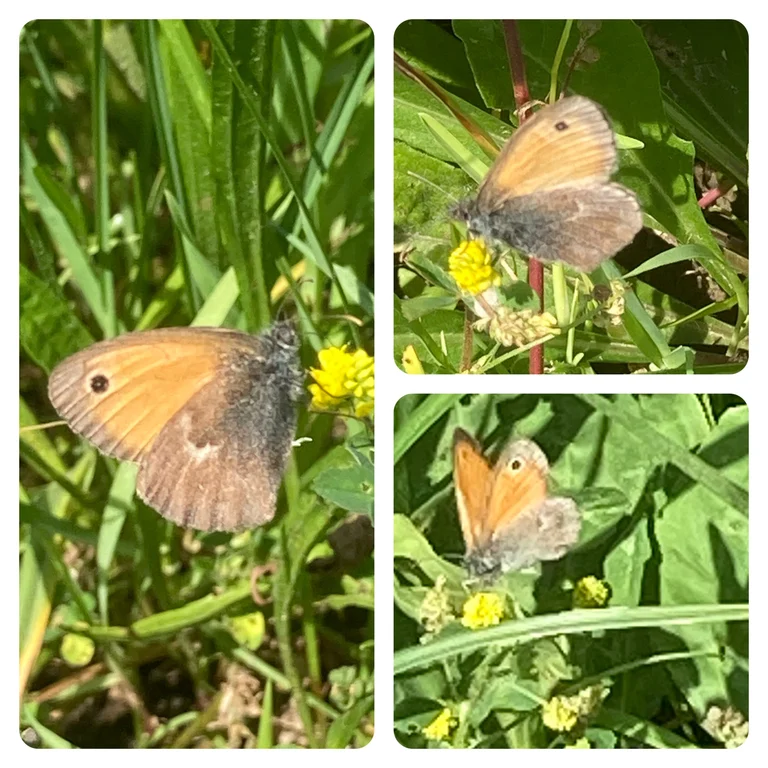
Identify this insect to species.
Coenonympha pamphilus
